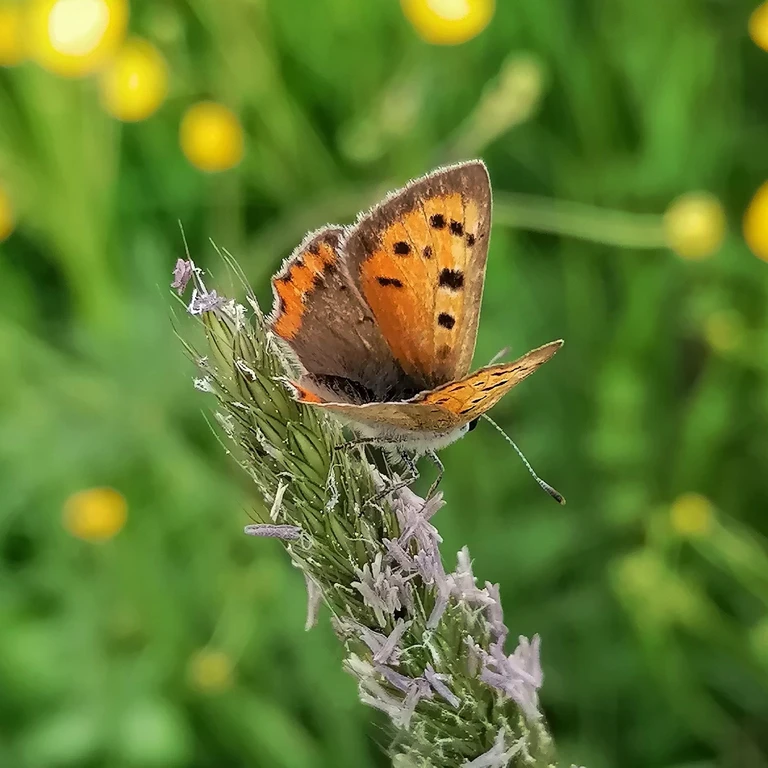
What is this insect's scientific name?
Lycaena phlaeas
